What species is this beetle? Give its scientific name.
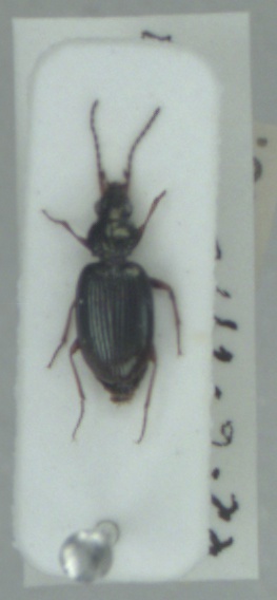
Bembidion deletum
